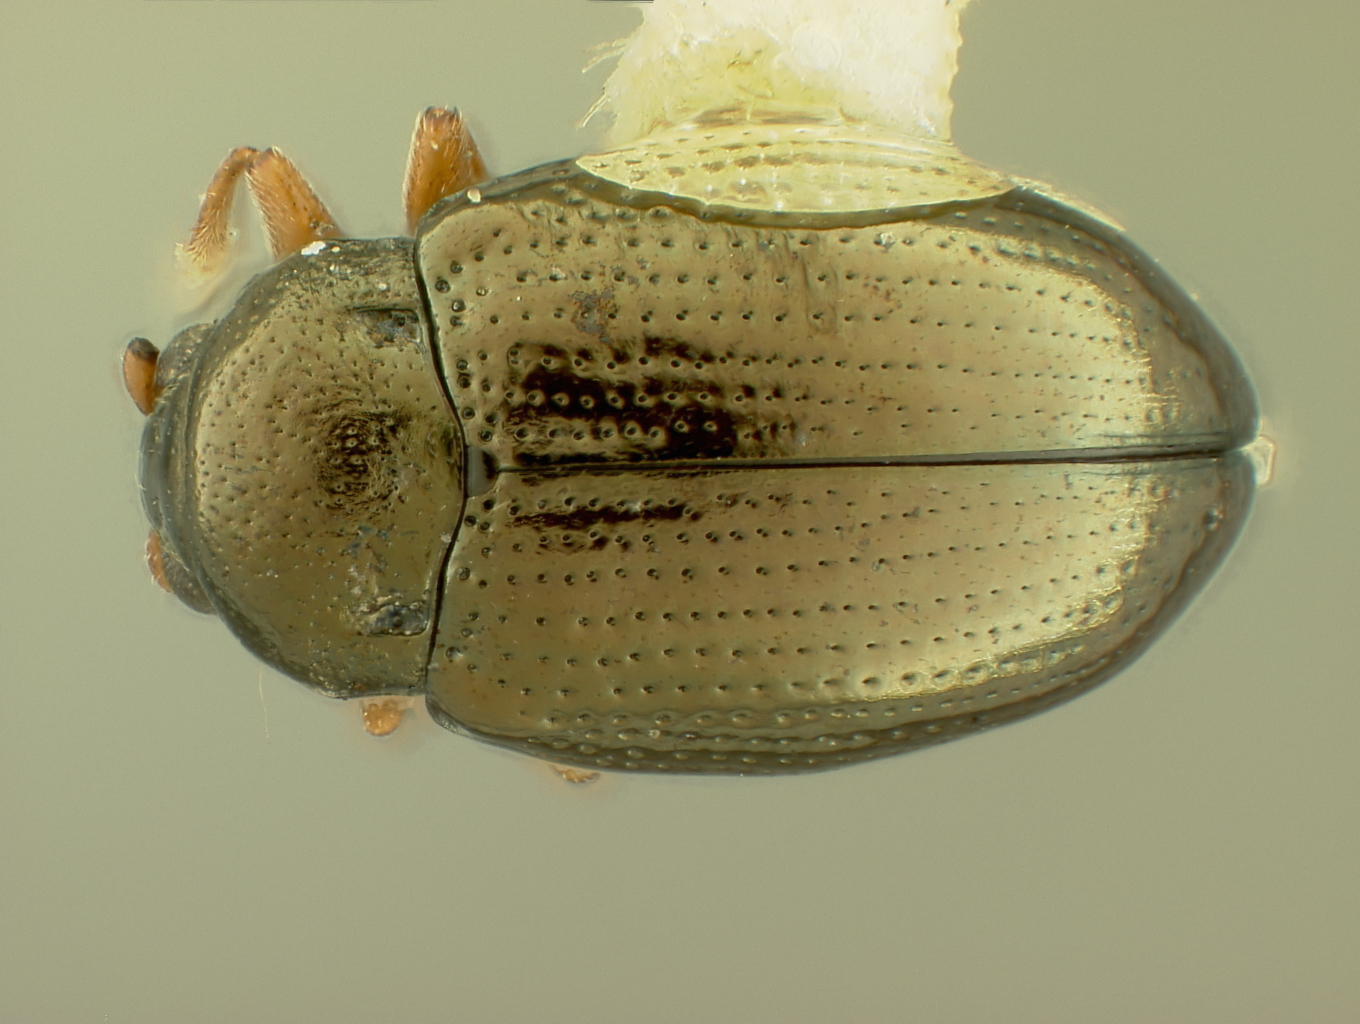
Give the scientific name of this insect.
Hippuriphila equiseti
